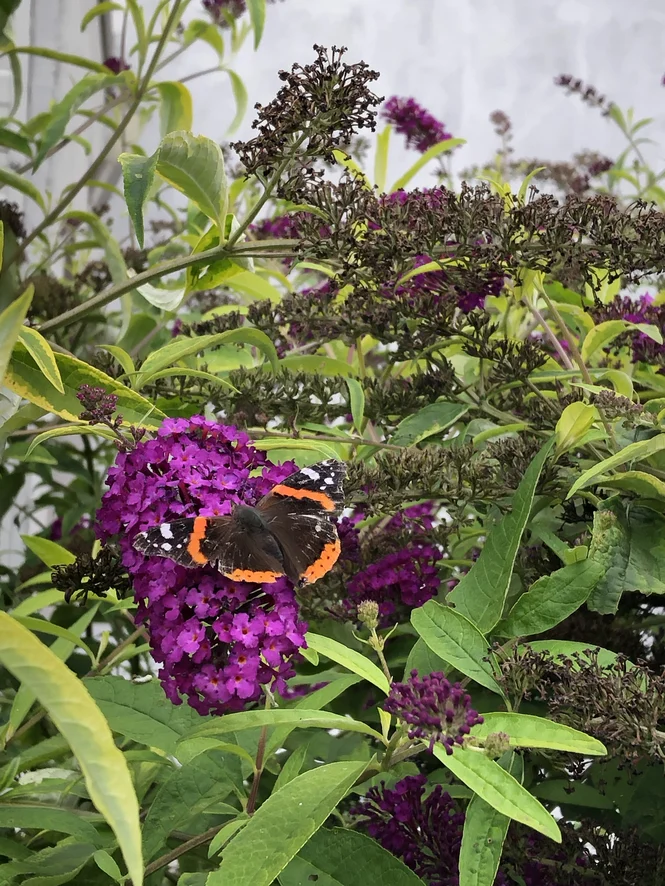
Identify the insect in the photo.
Vanessa atalanta
